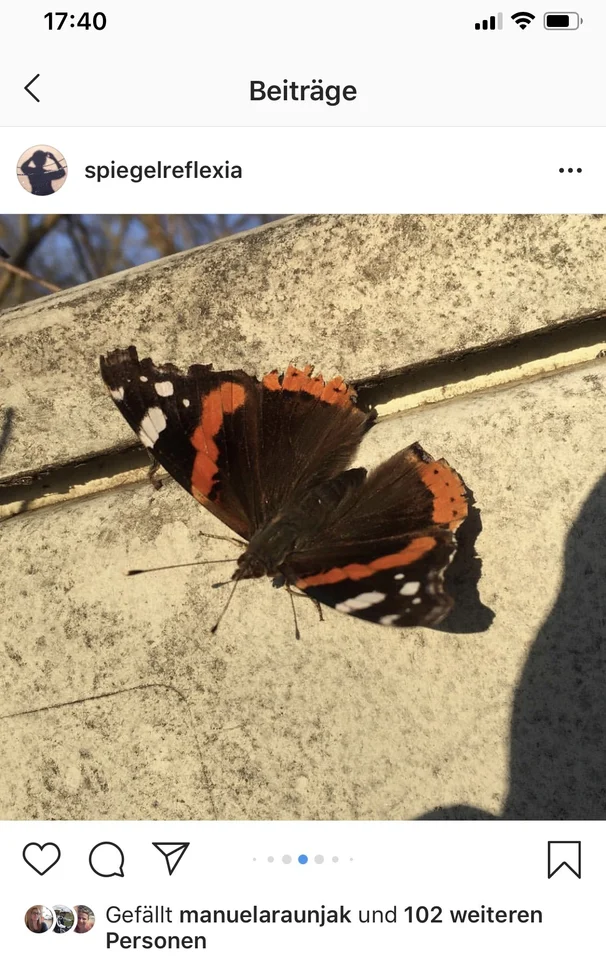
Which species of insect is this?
Vanessa atalanta
